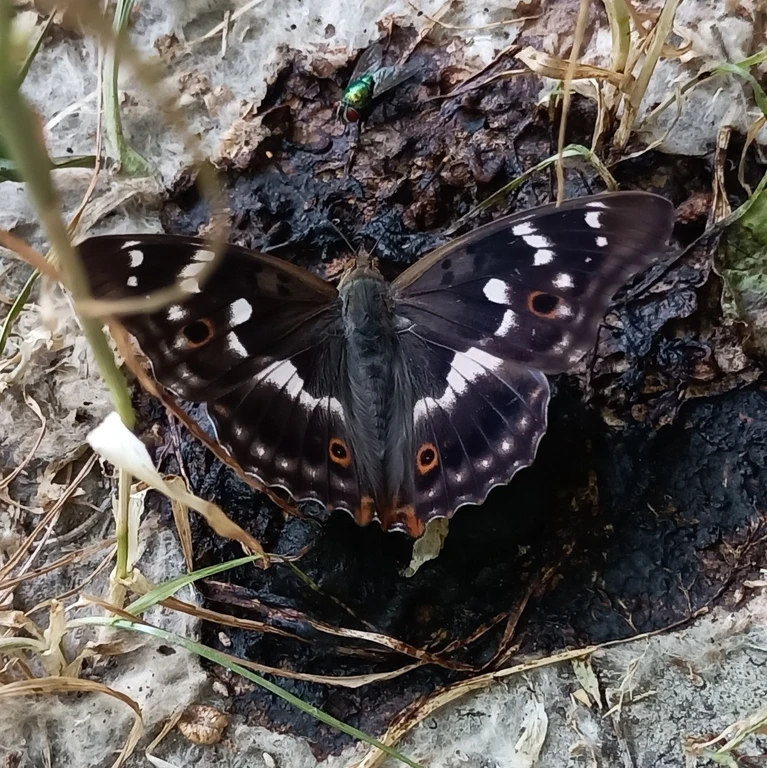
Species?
Apatura ilia
